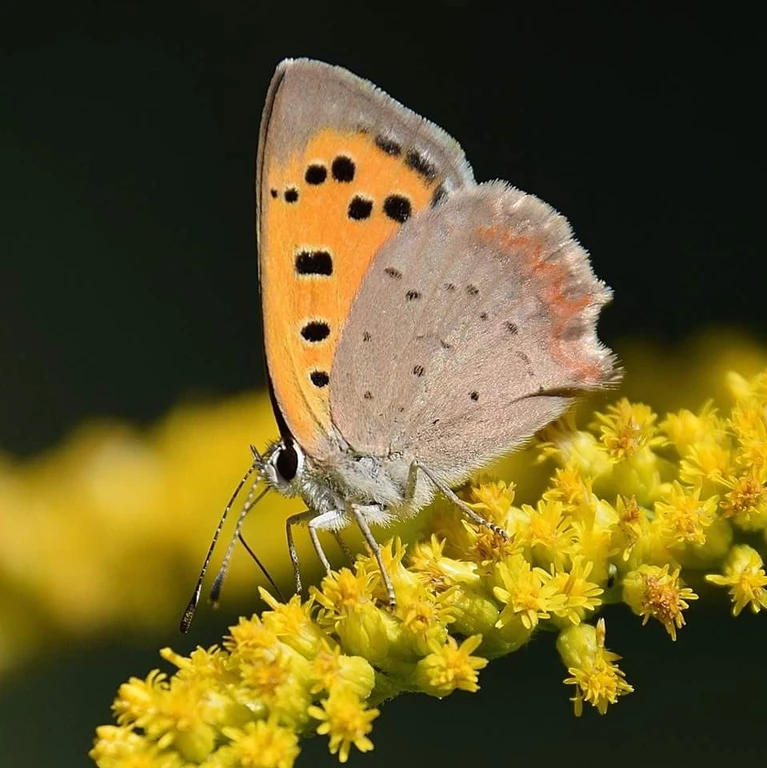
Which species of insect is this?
Lycaena phlaeas
